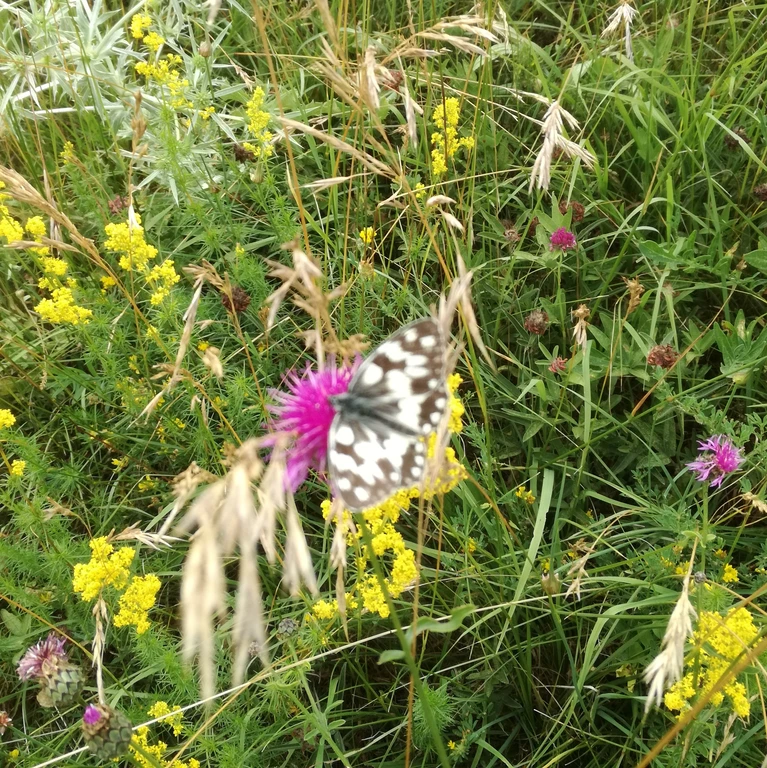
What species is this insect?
Melanargia galathea
